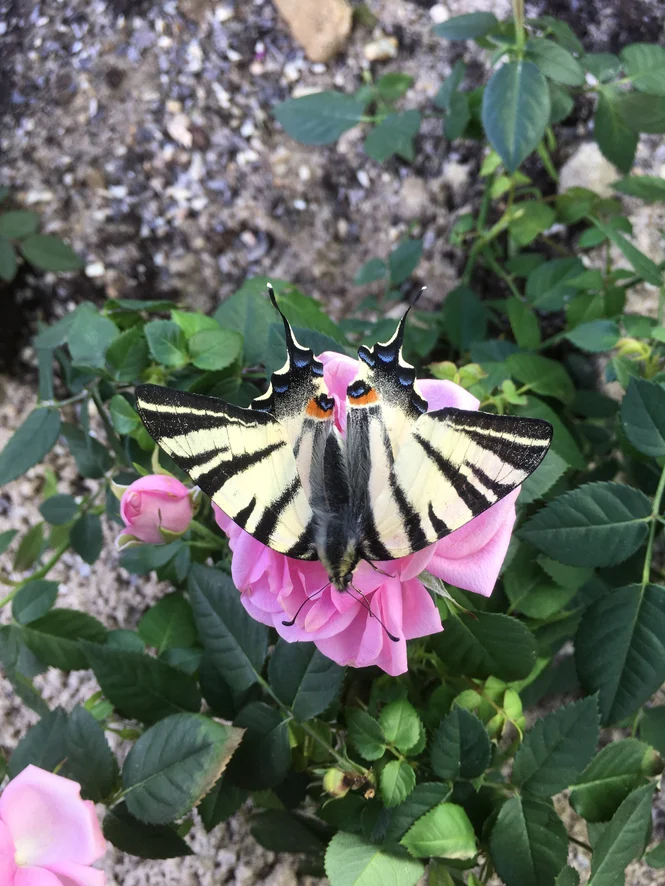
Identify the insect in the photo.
Iphiclides podalirius
